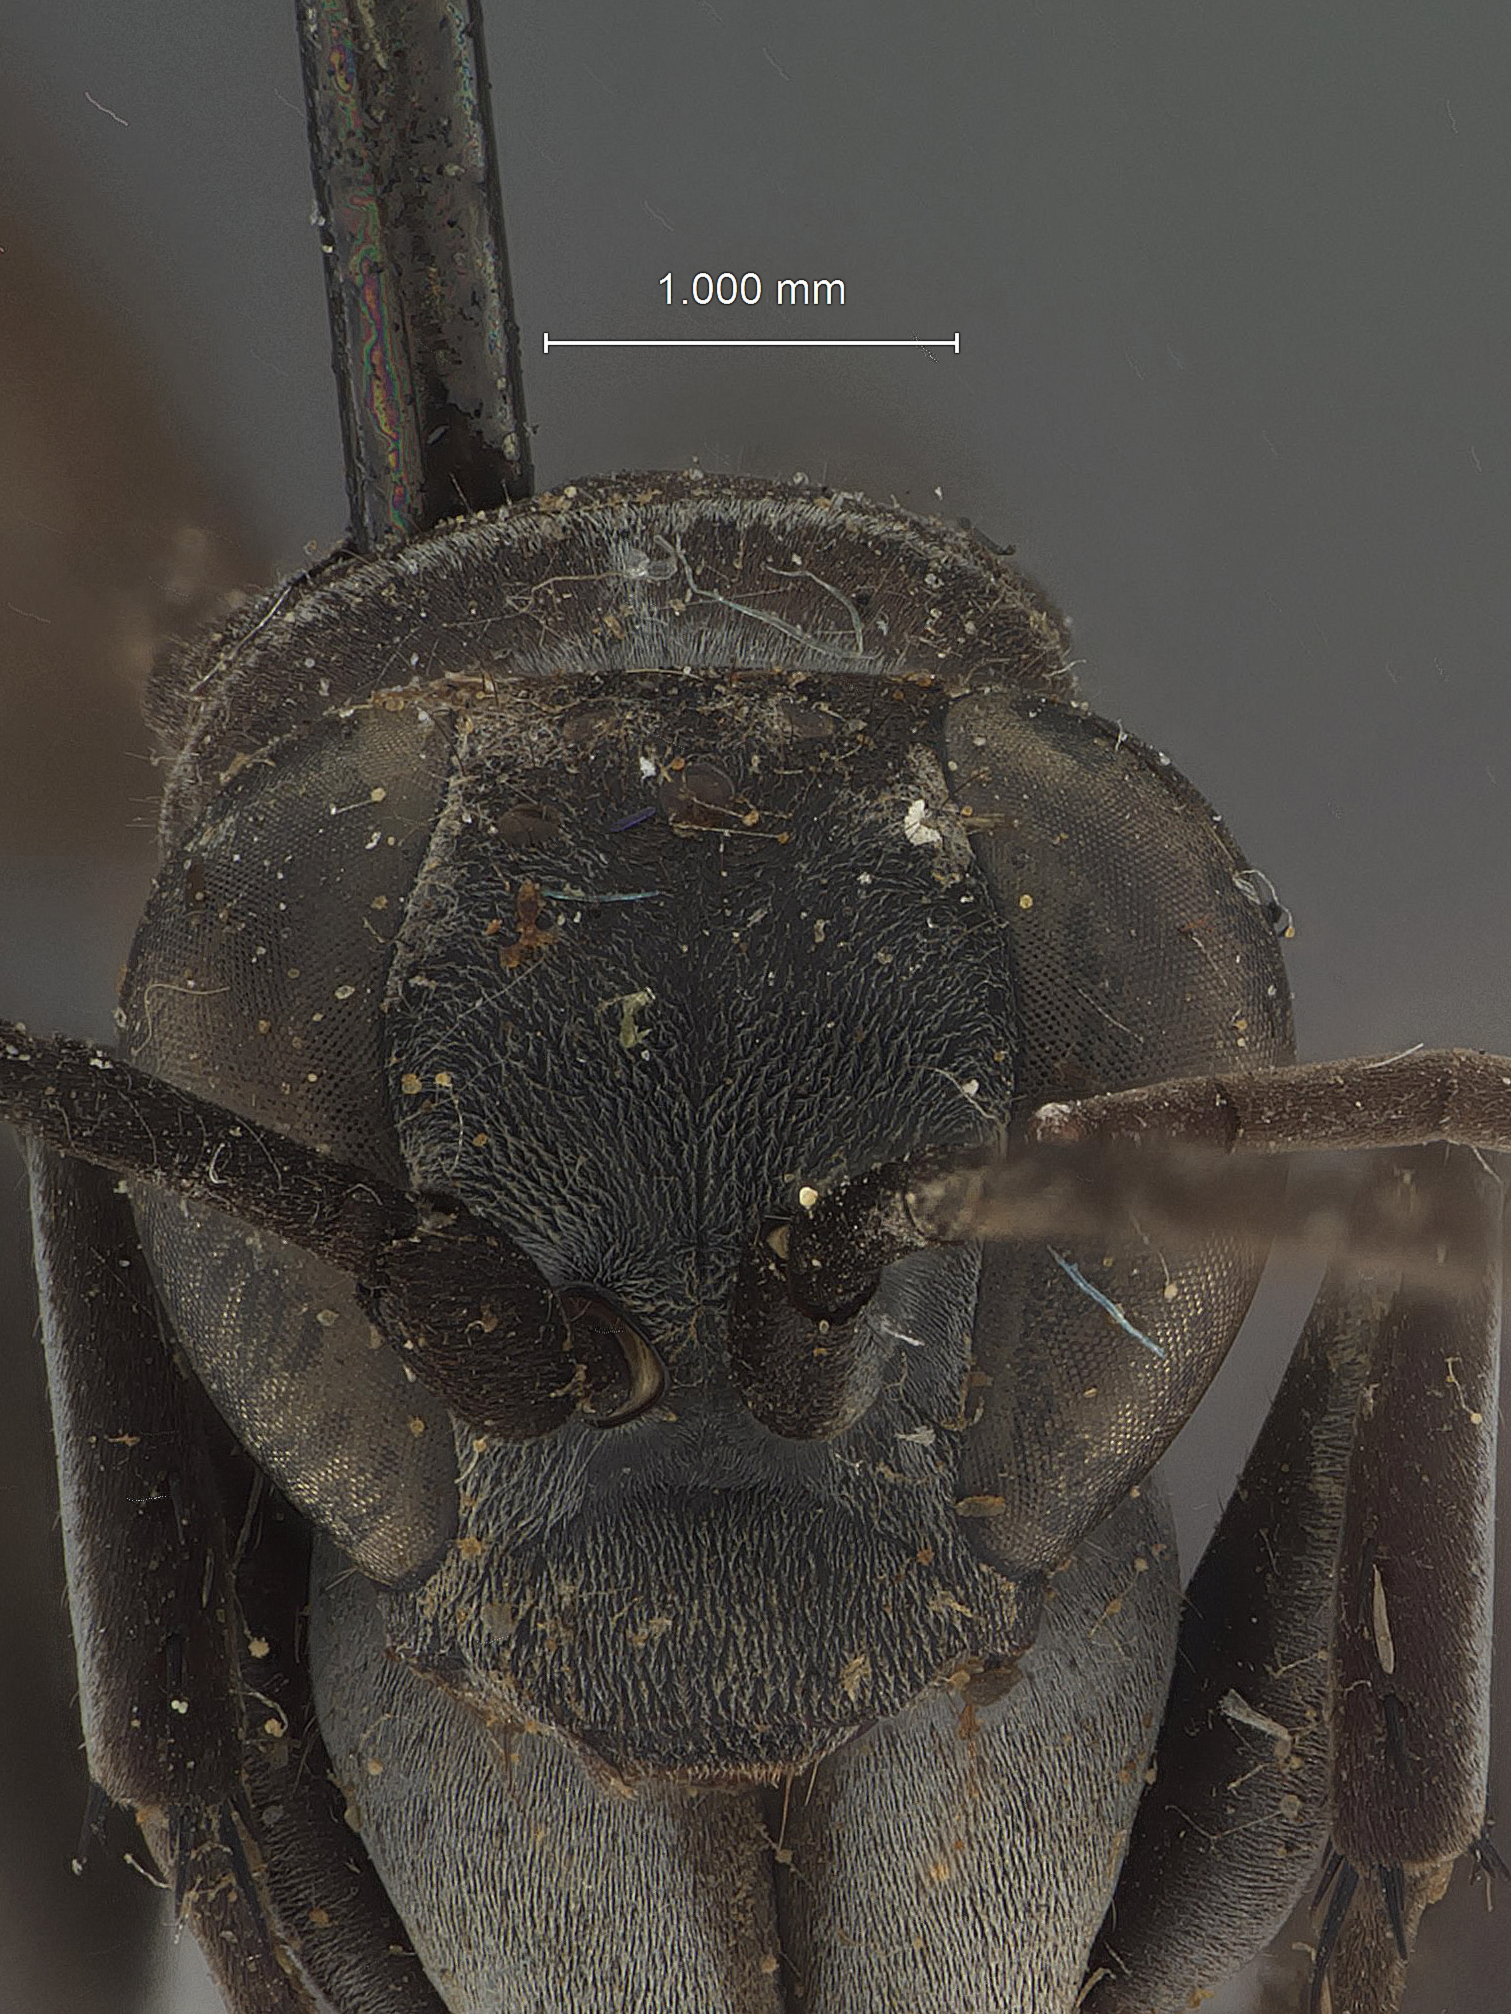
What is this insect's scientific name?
Psammochares formosensis
